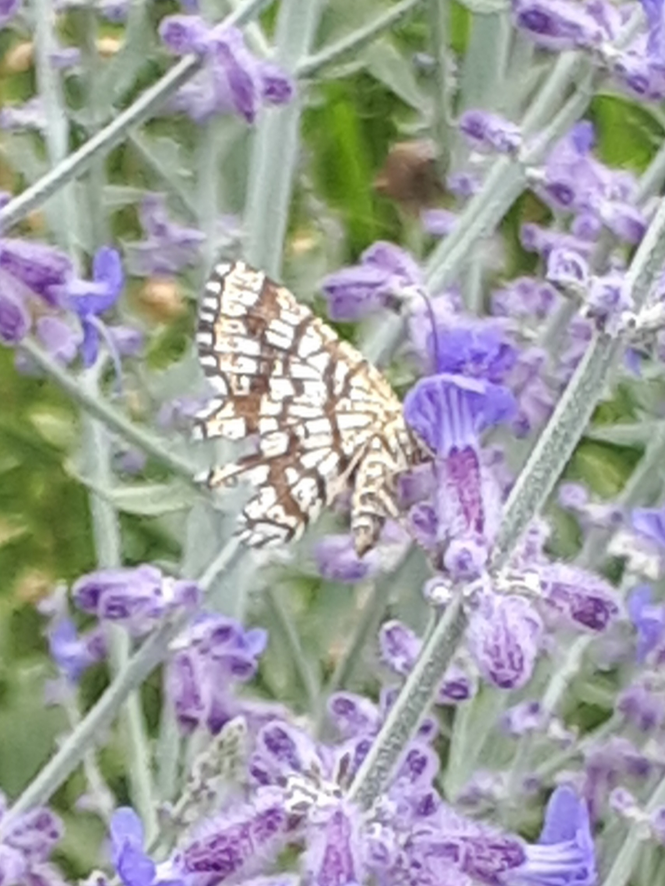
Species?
Chiasmia clathrata
